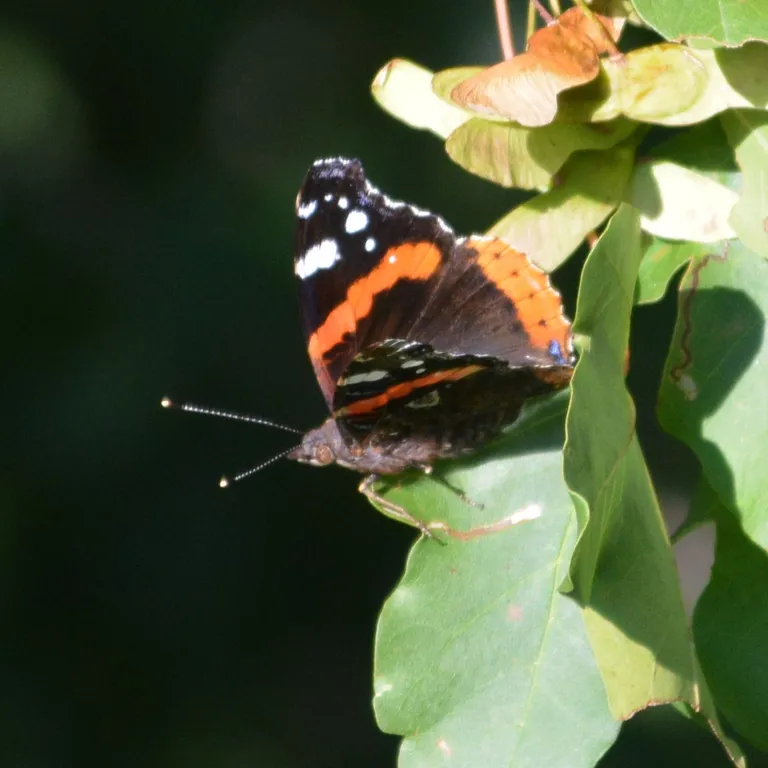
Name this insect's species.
Vanessa atalanta
